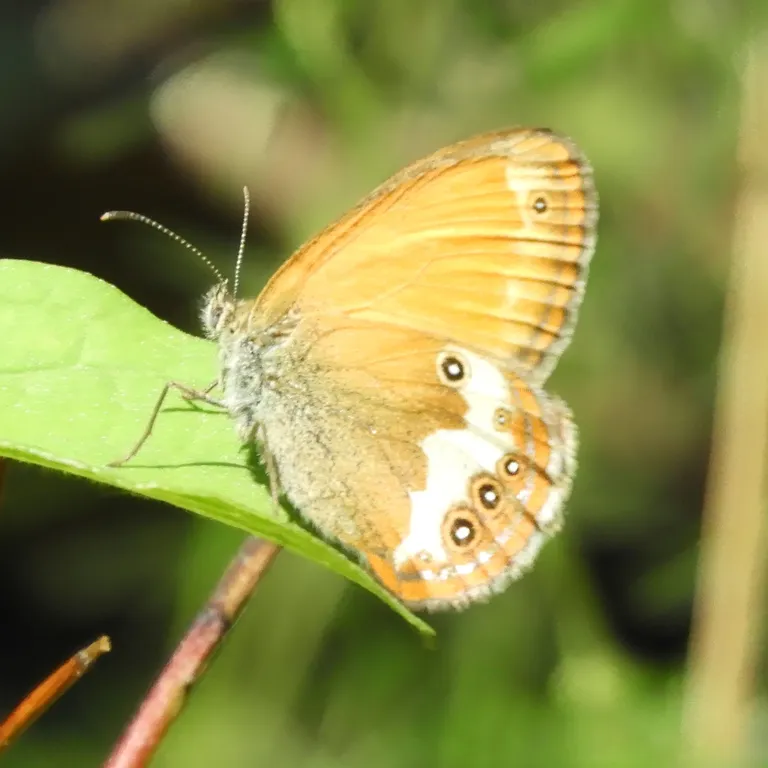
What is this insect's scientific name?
Coenonympha arcania
